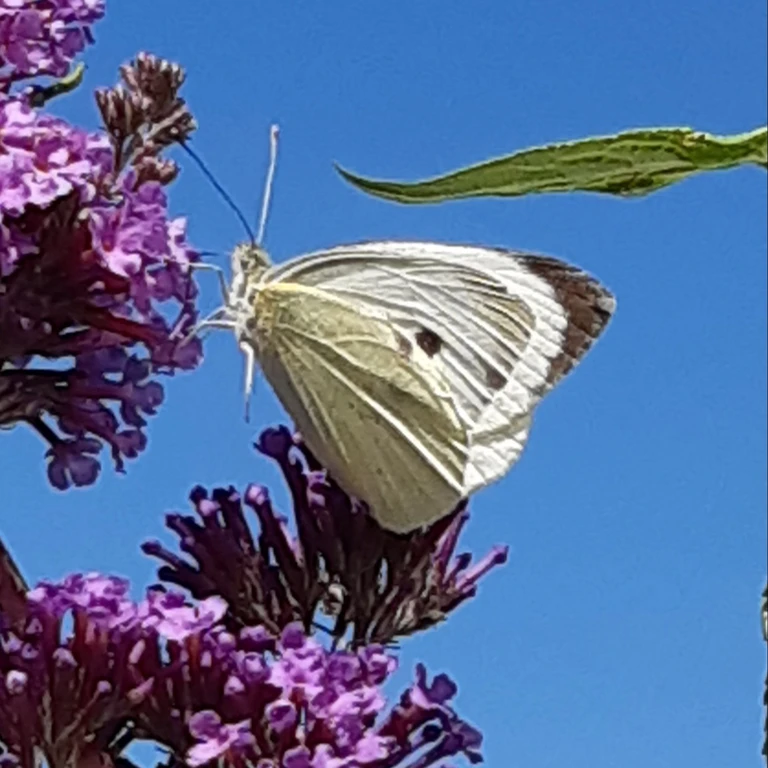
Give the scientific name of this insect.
Pieris brassicae
